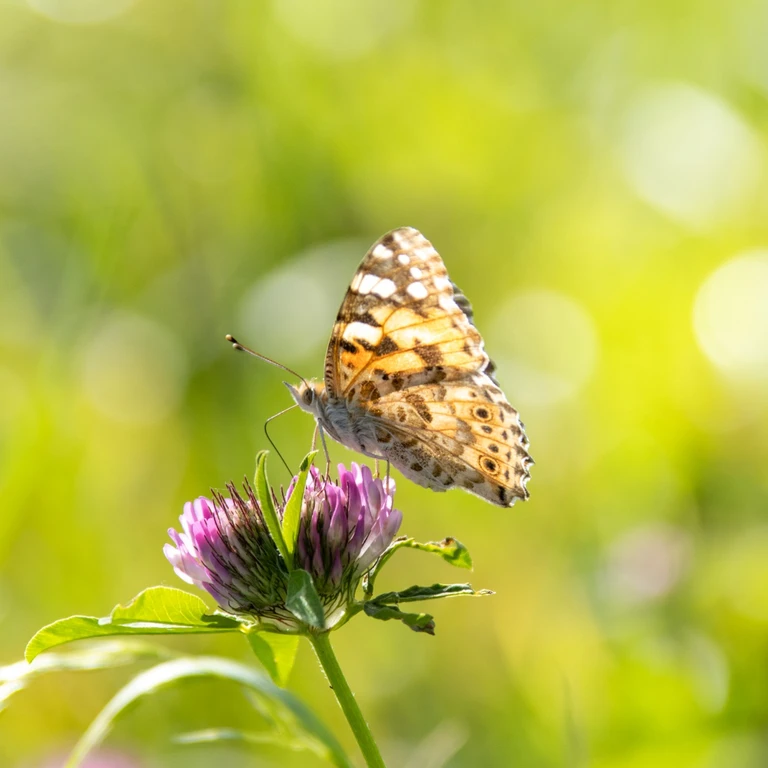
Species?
Vanessa cardui
